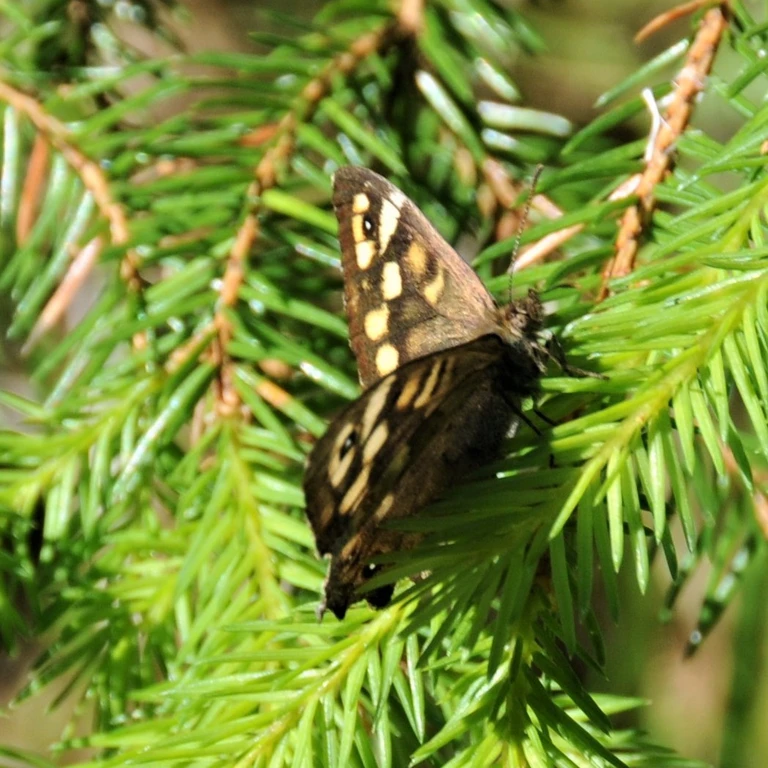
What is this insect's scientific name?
Pararge aegeria
